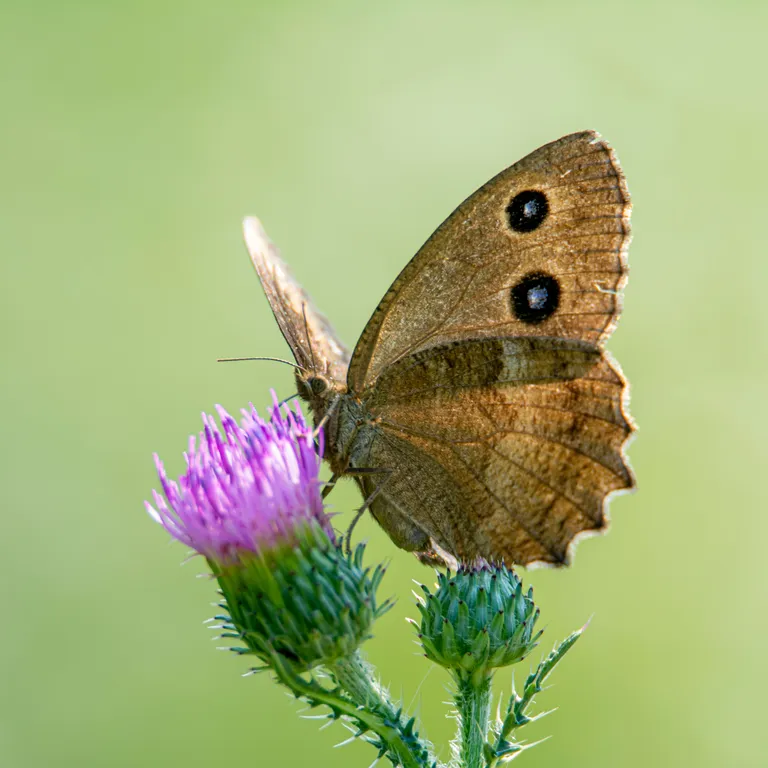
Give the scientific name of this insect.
Minois dryas
